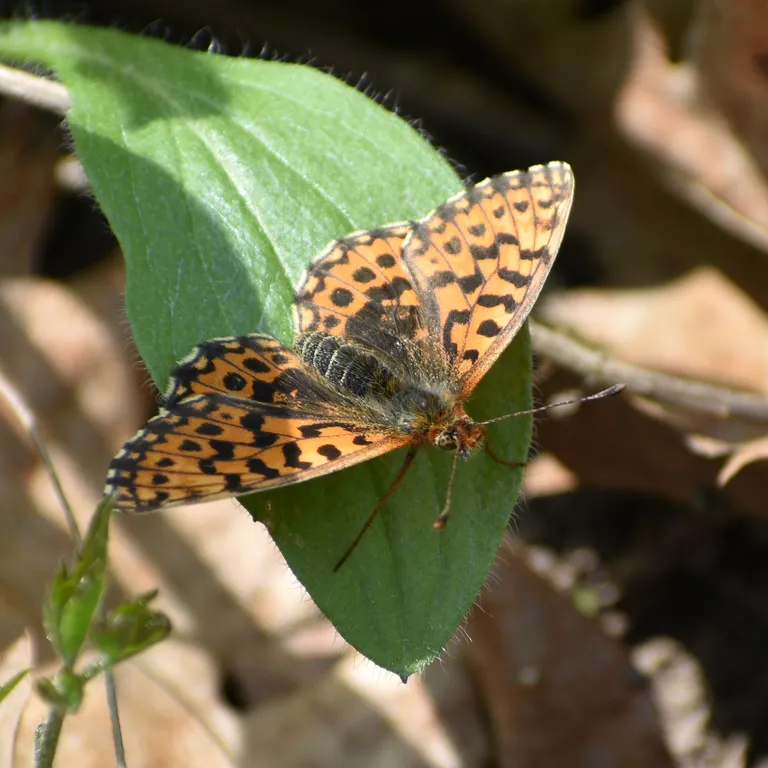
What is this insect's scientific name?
Boloria dia
